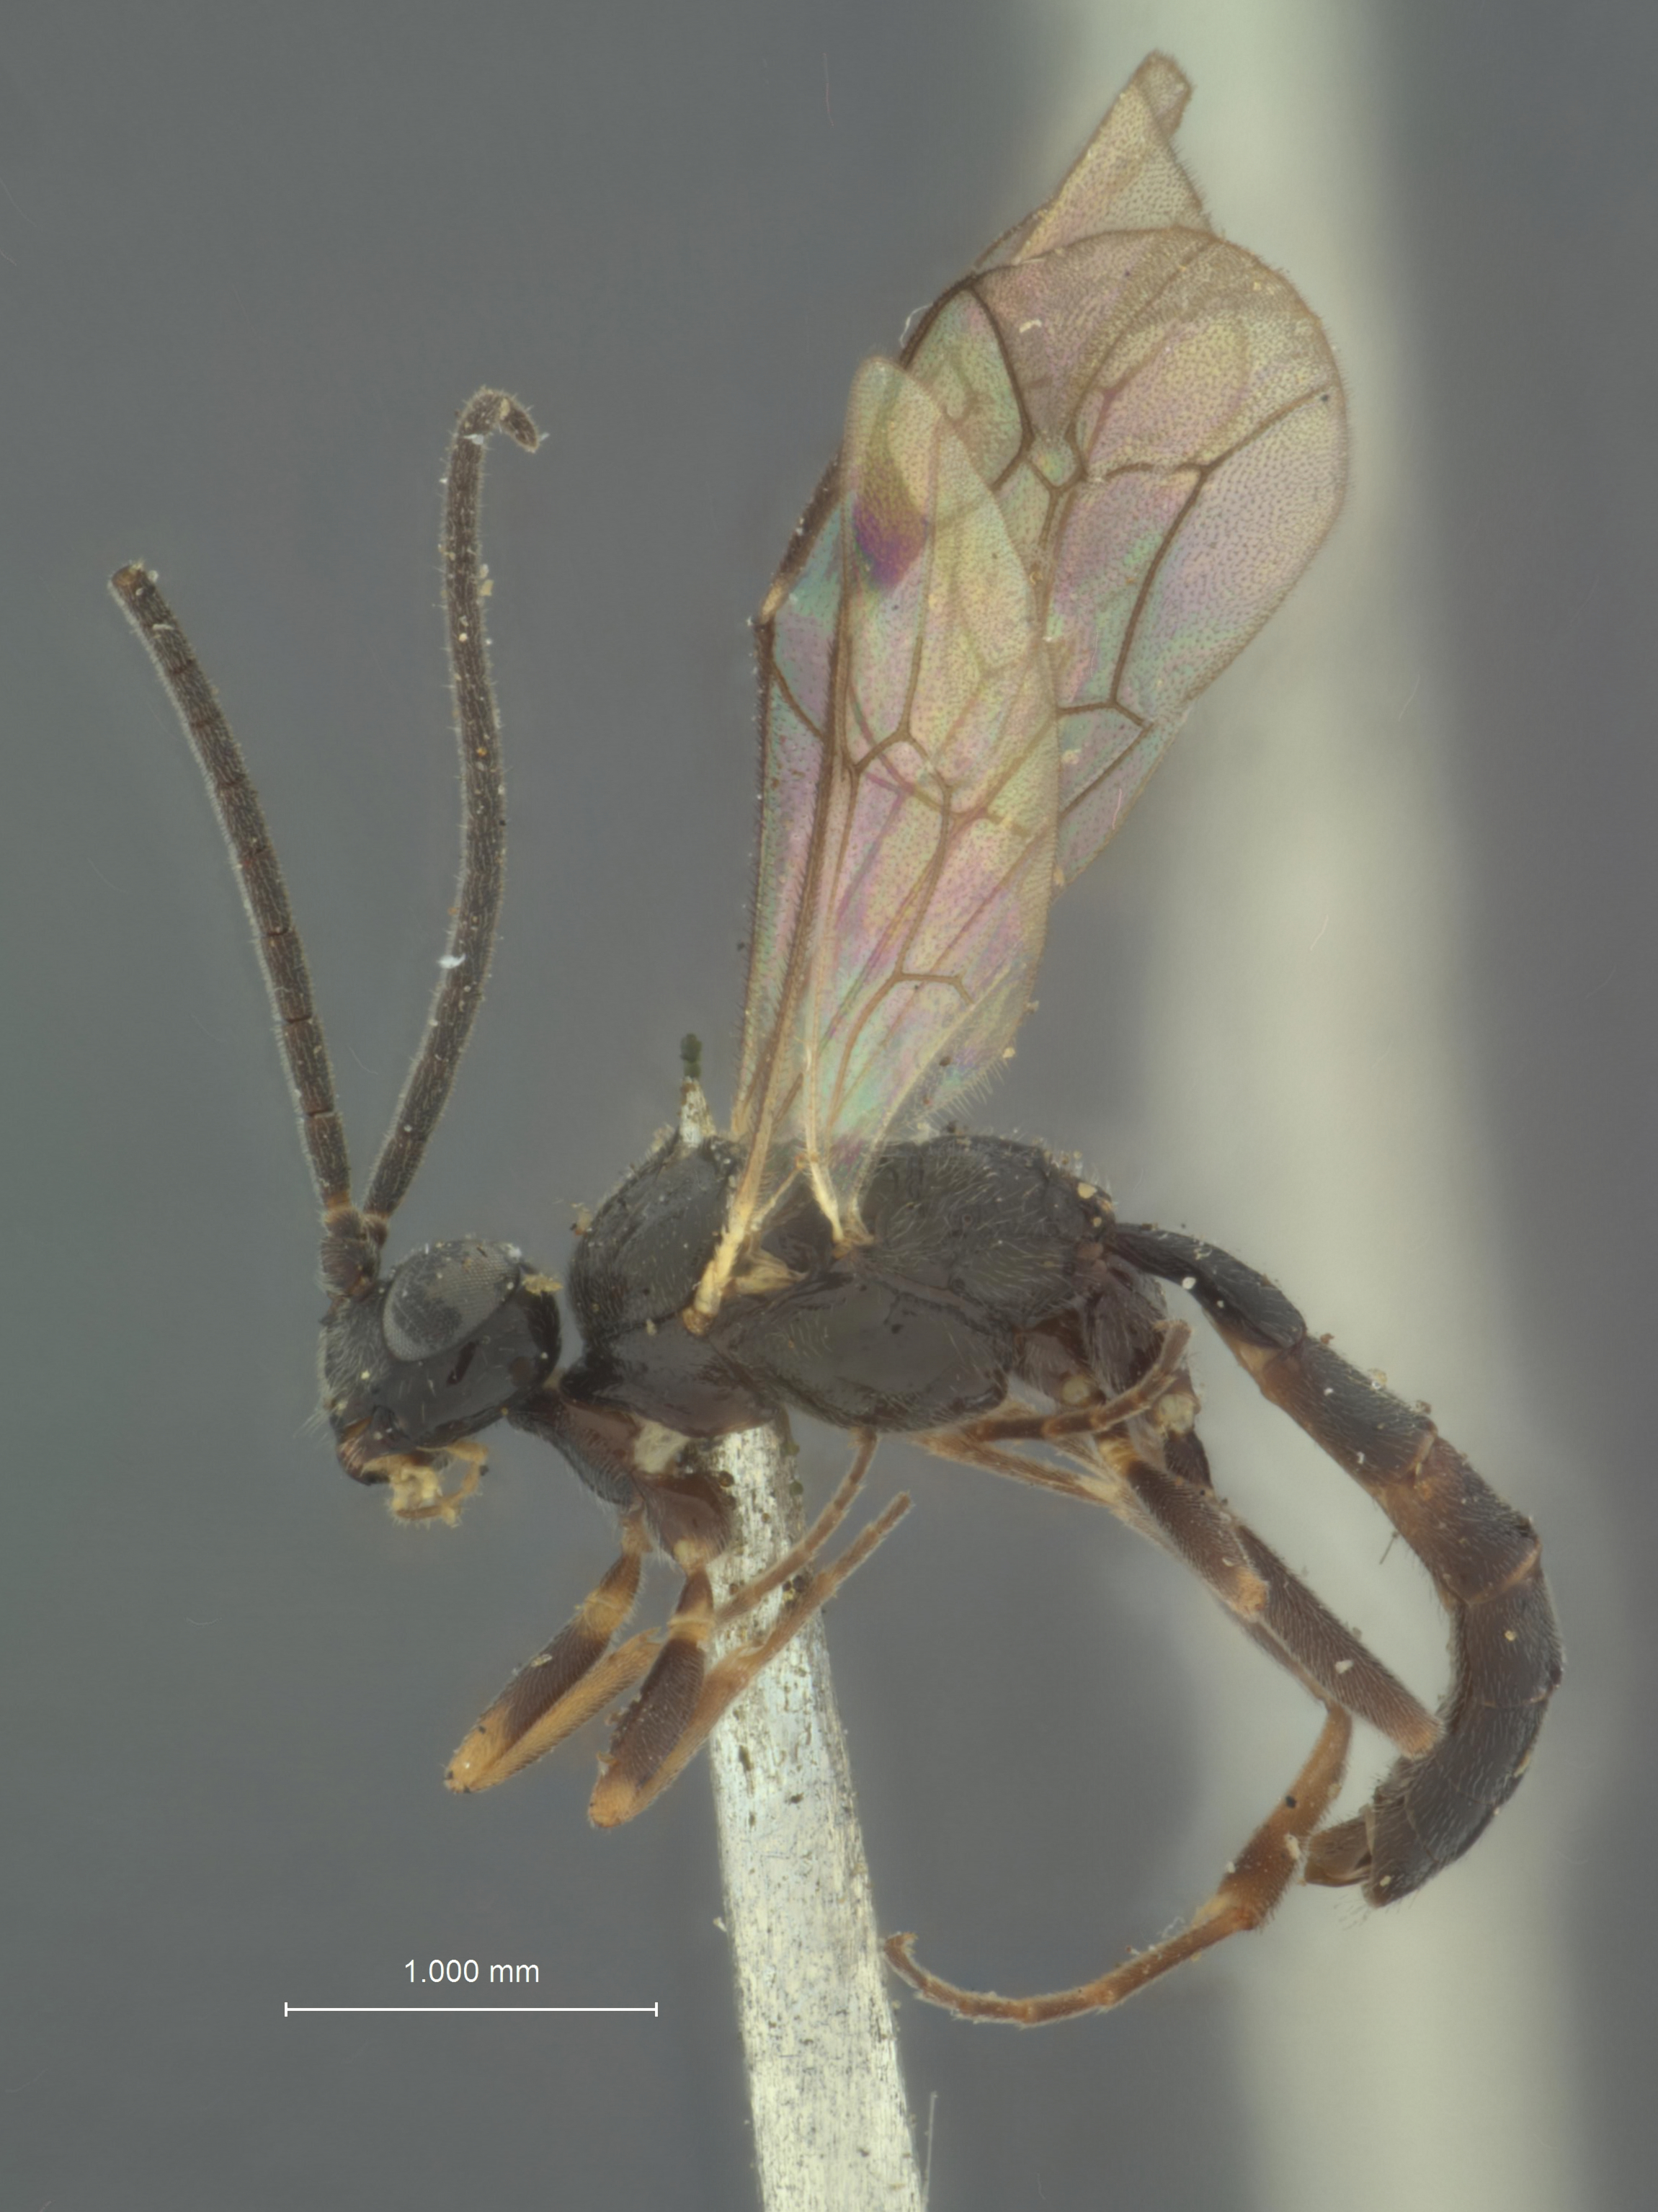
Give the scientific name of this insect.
Stiboscopus solitarius
